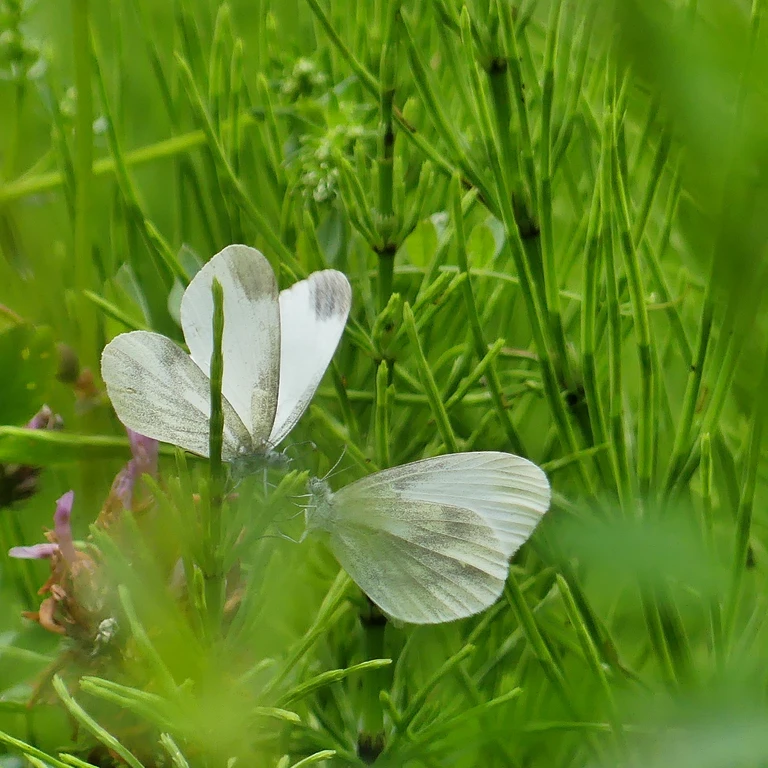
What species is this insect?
Leptidea sinapis/juvernica
